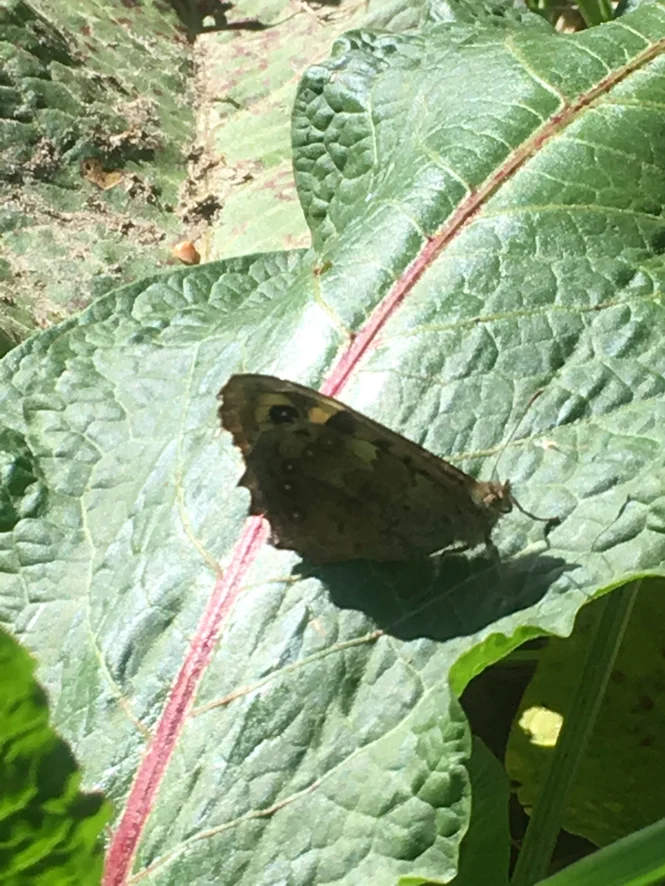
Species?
Pararge aegeria
